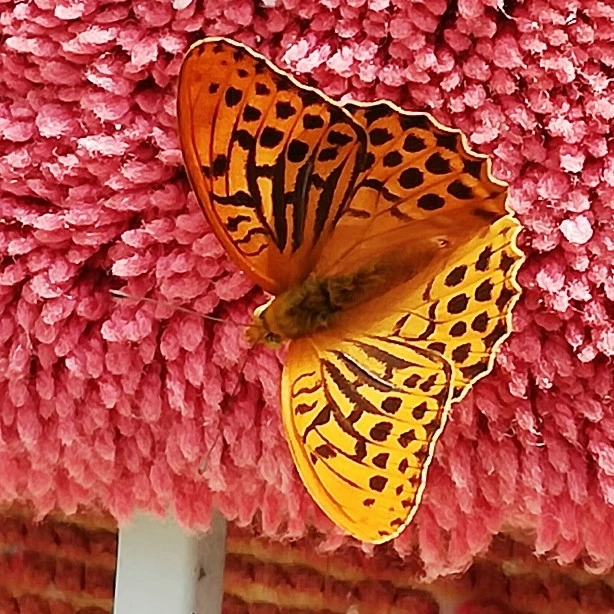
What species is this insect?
Argynnis paphia
